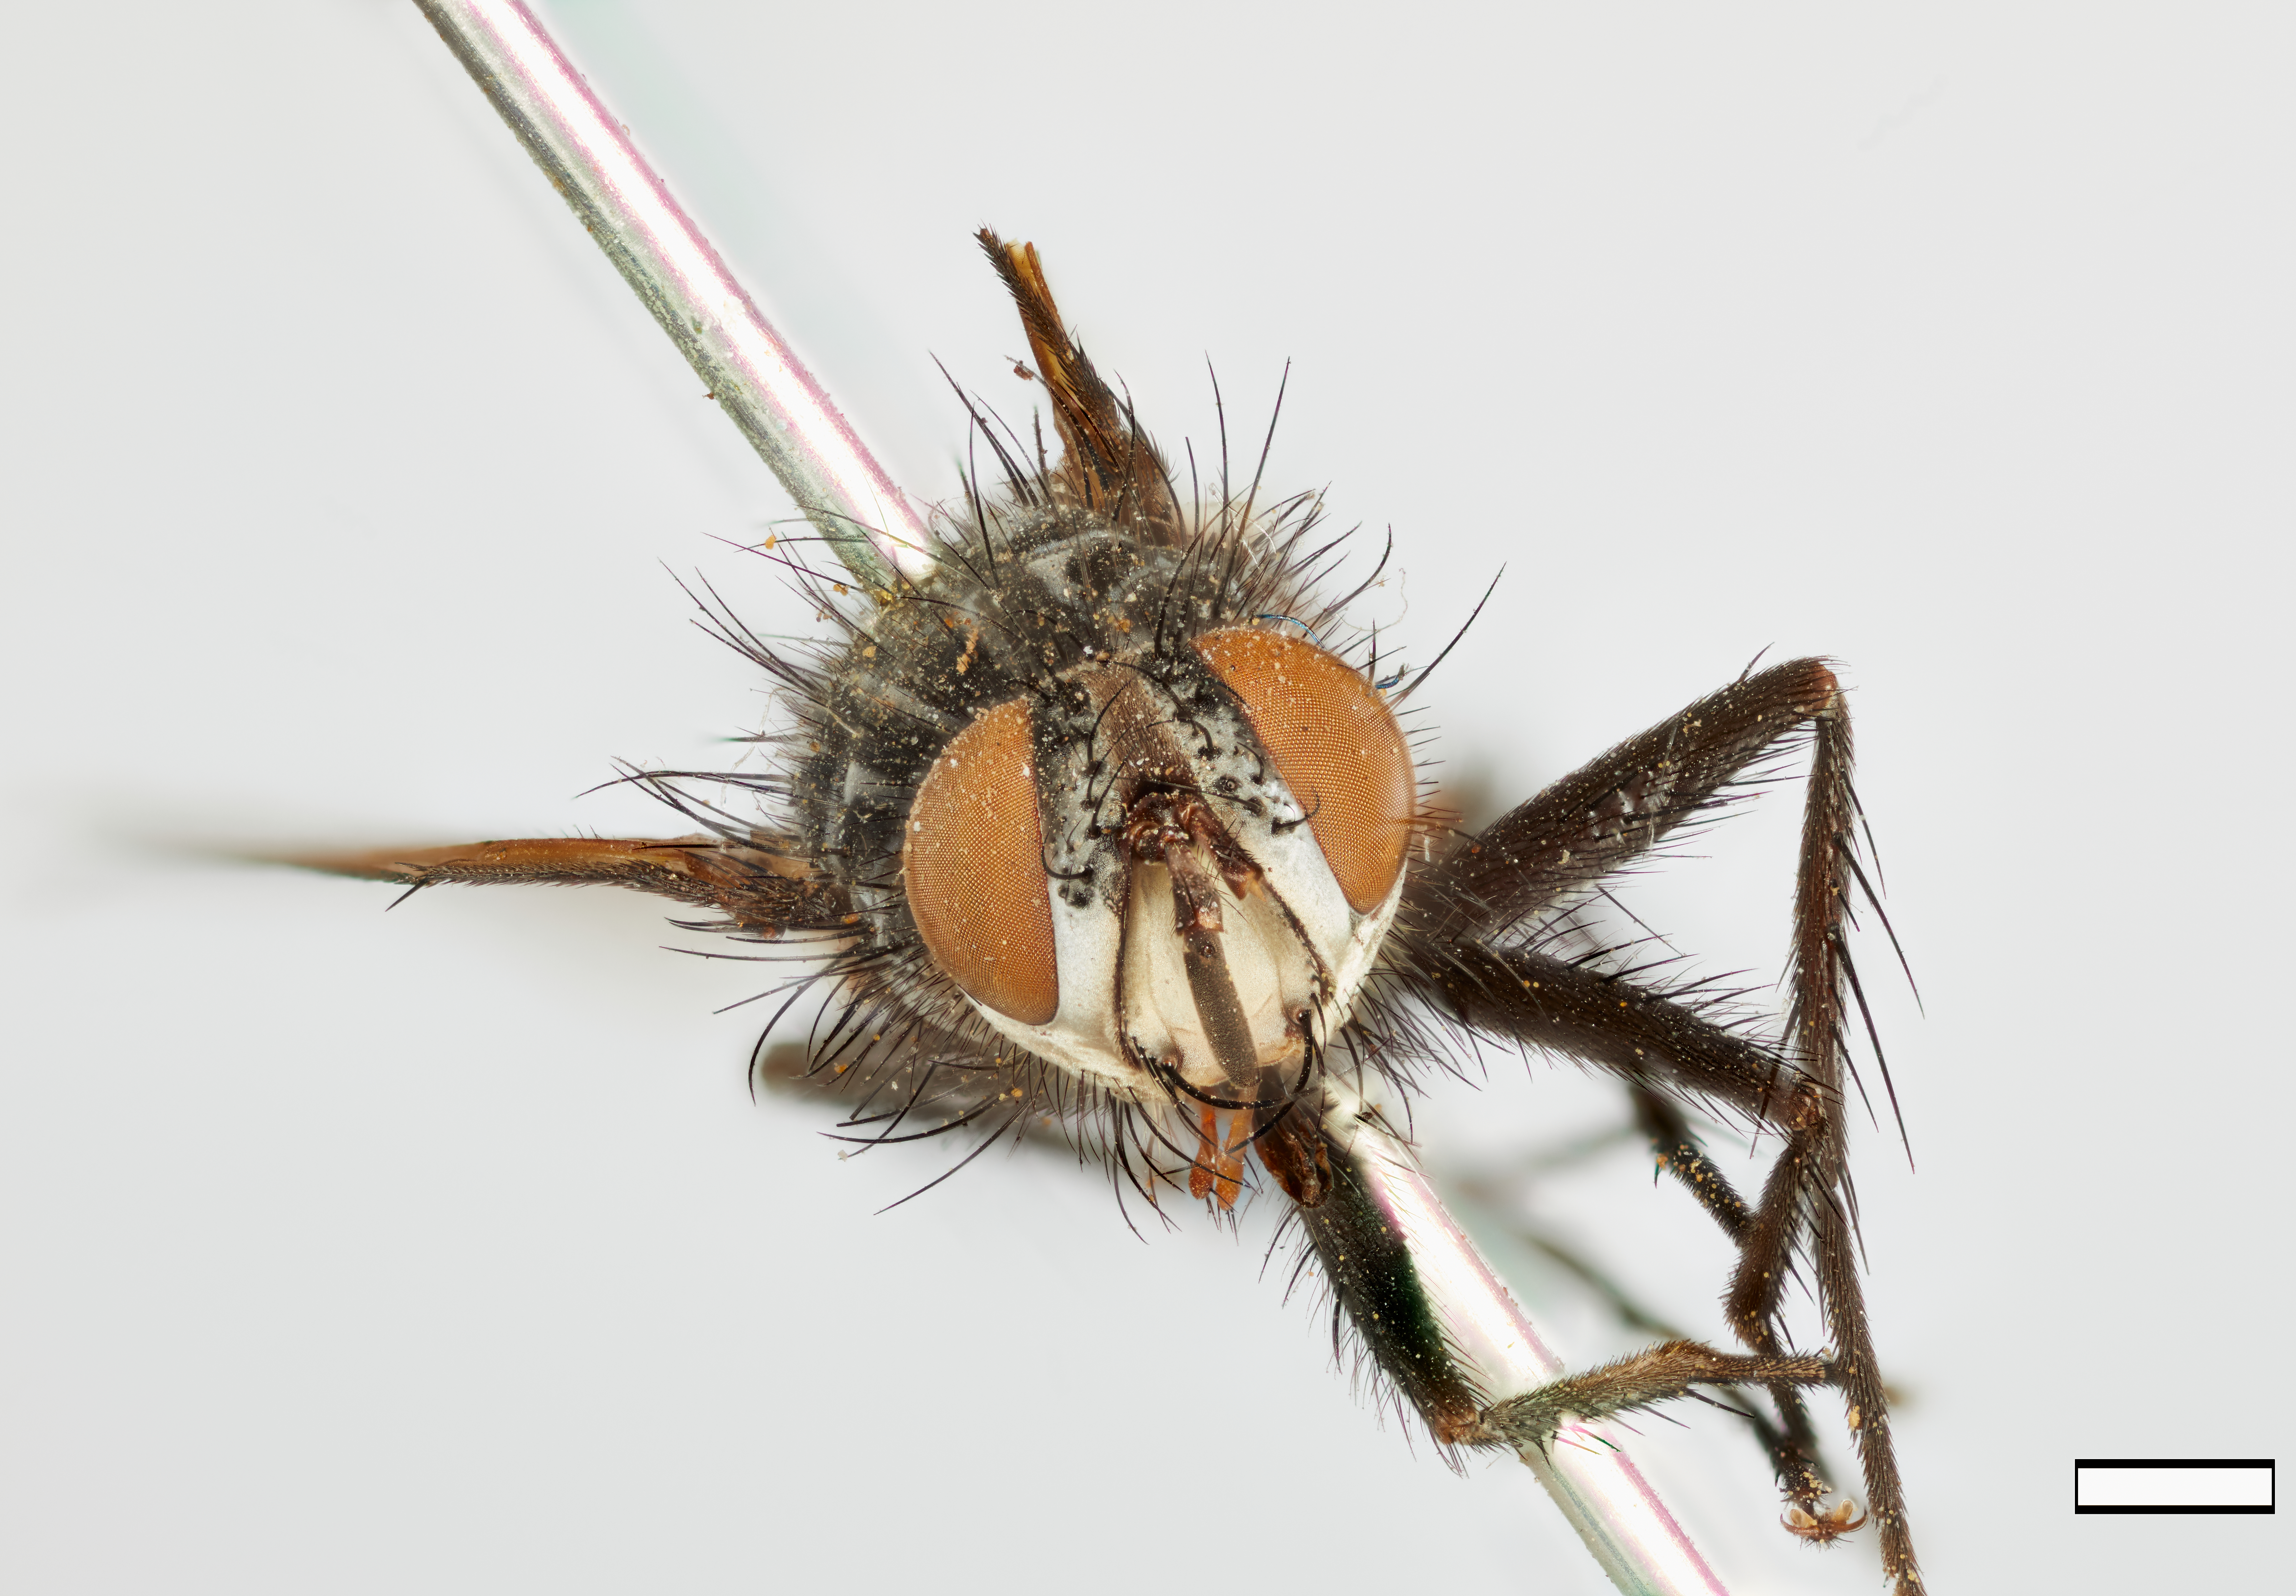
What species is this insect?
Masicera chaetoneura
